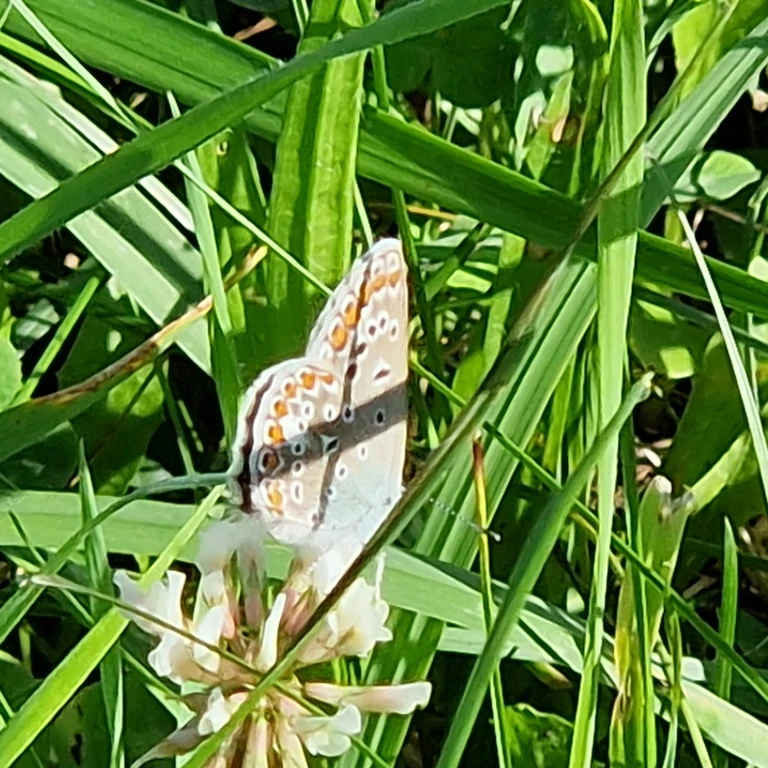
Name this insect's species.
Polyommatus icarus
